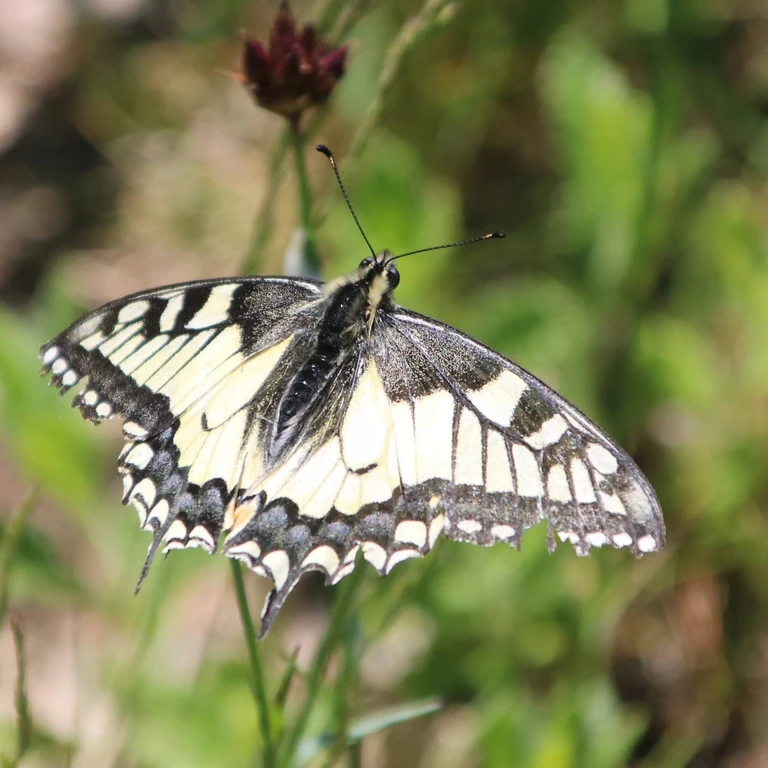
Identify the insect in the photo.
Papilio machaon
